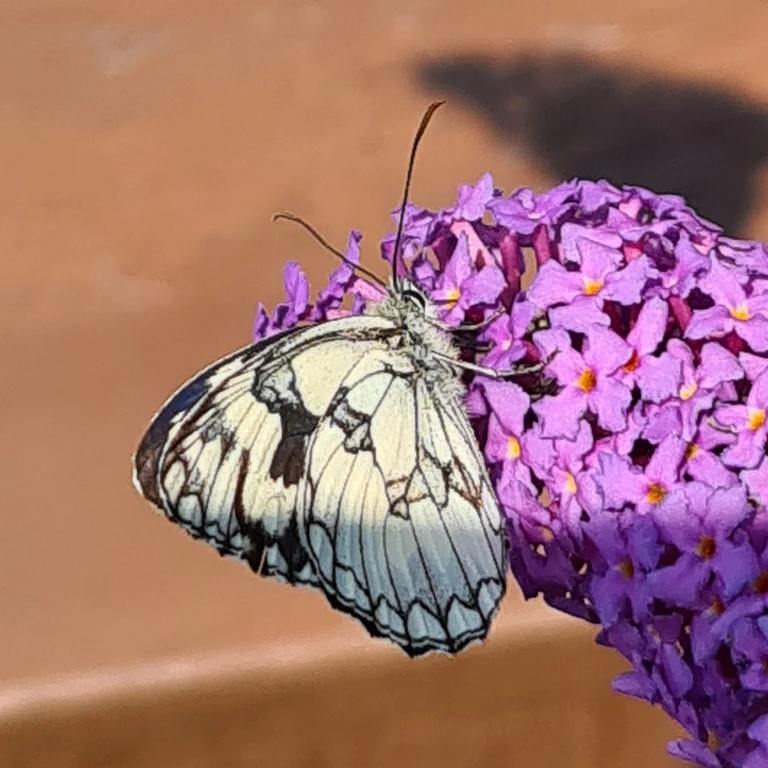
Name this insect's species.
Melanargia galathea
